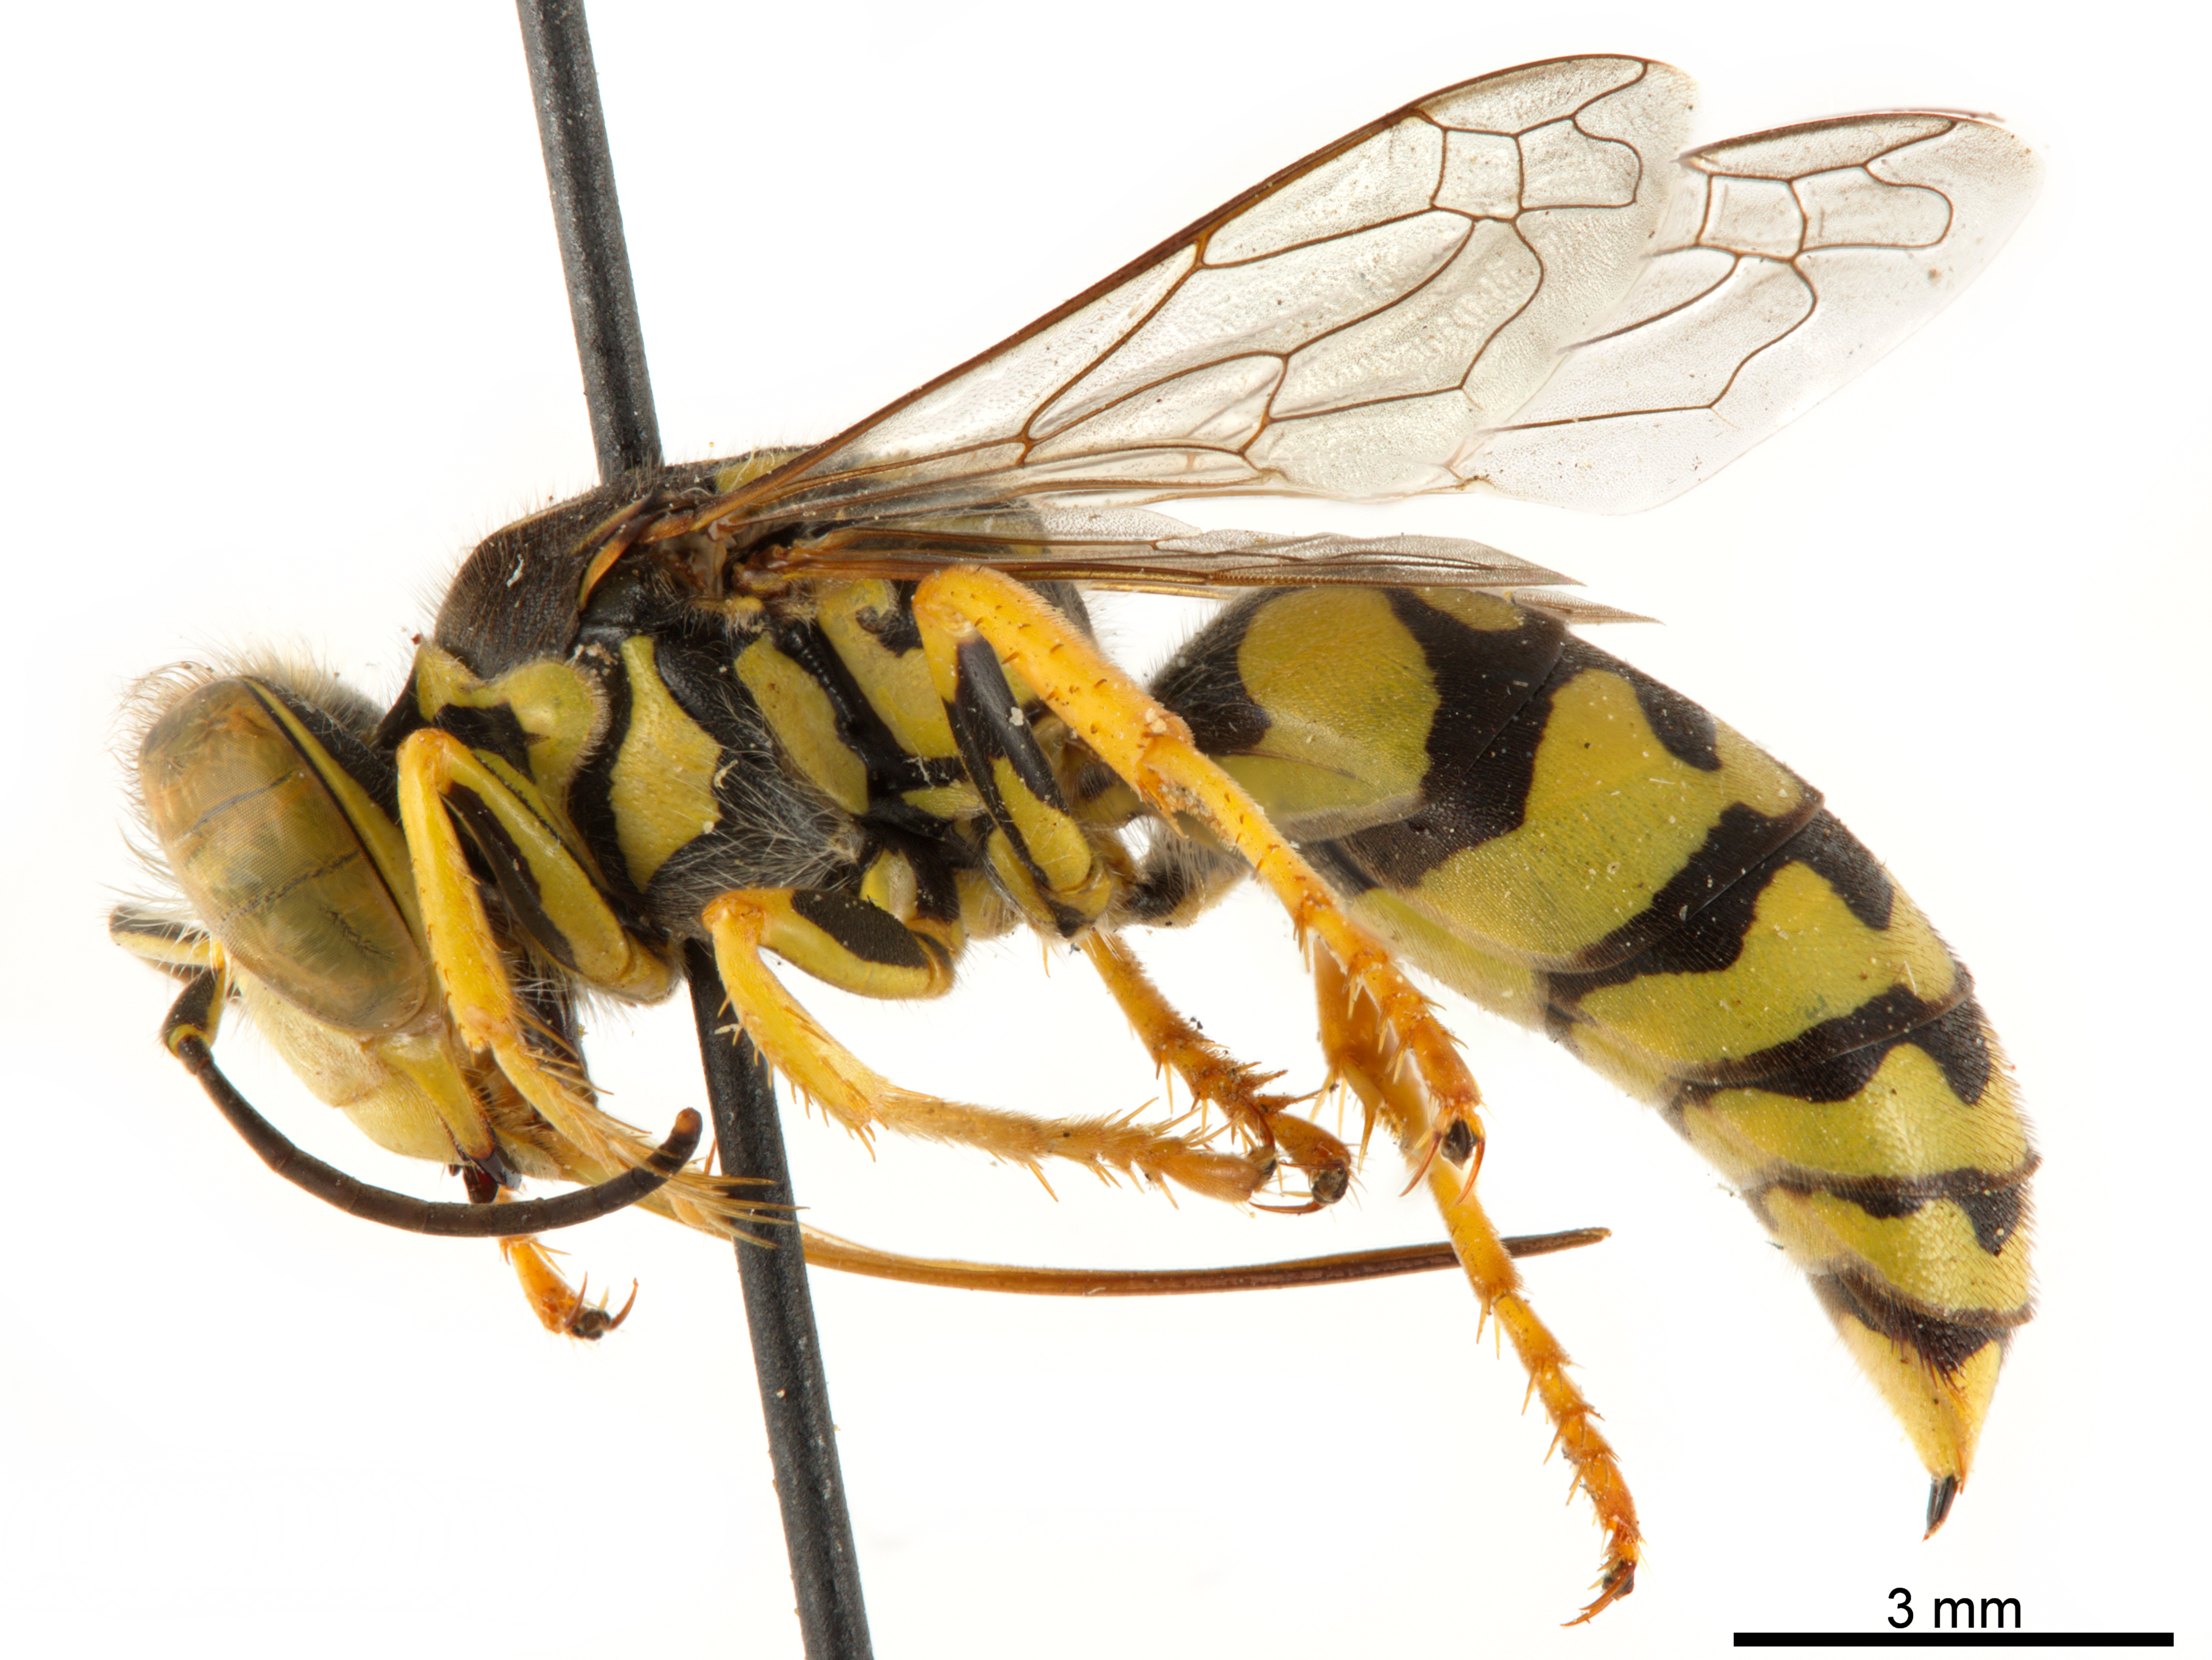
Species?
Steniolia scolopacea
